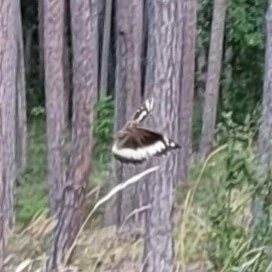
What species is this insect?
Brintesia circe
